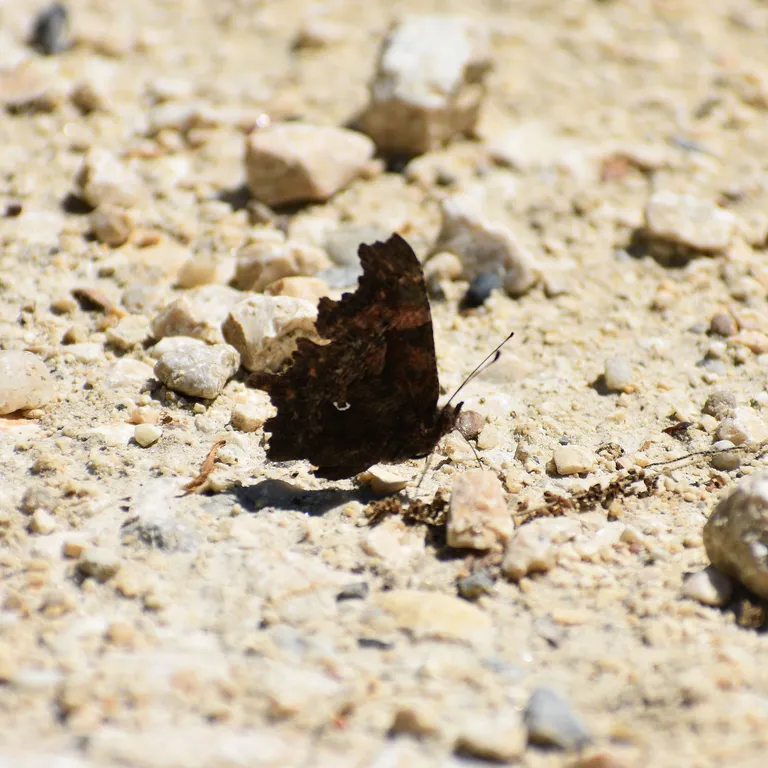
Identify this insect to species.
Polygonia c-album
